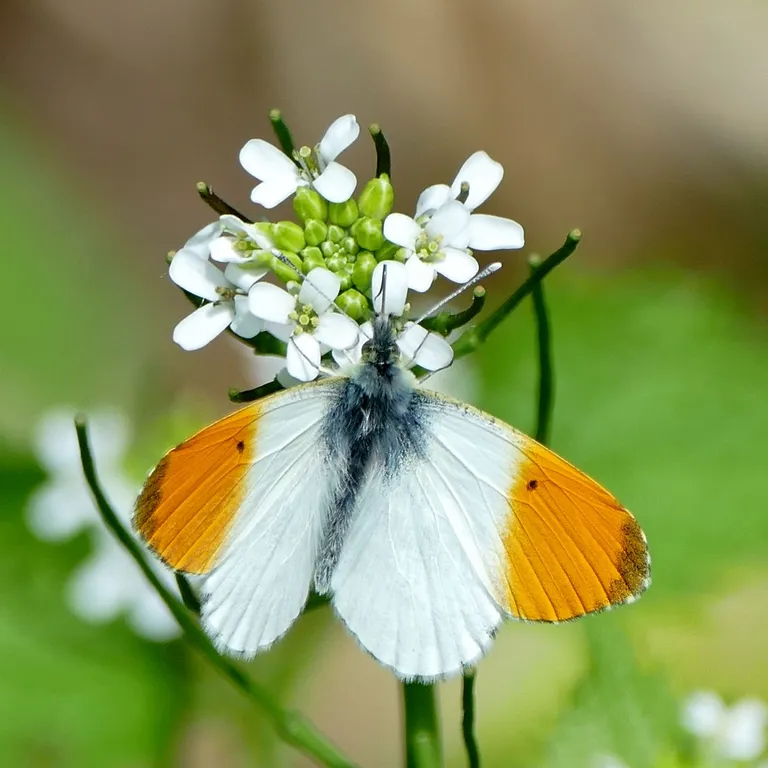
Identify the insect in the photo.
Anthocharis cardamines
